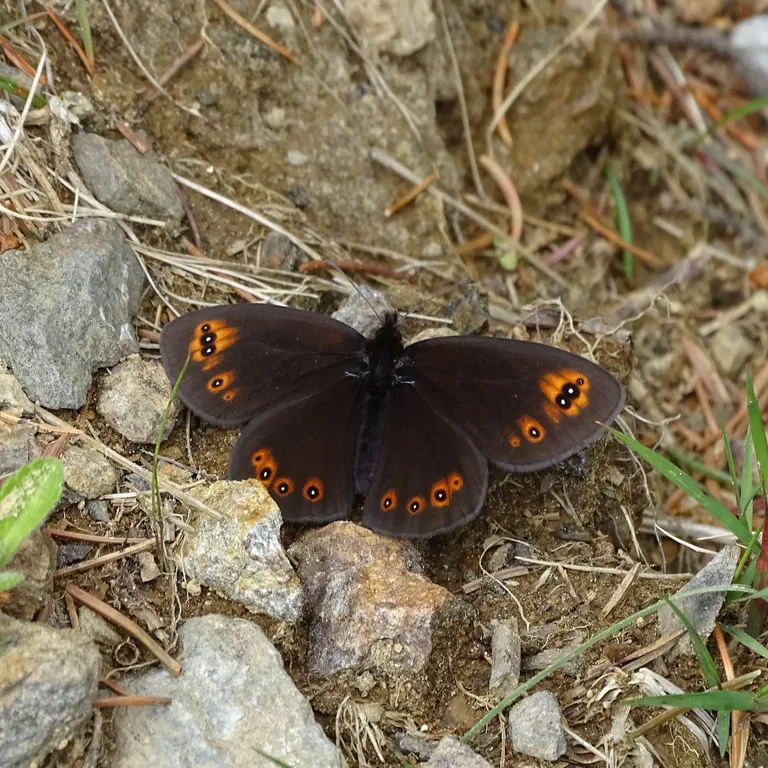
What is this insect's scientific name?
Erebia medusa
